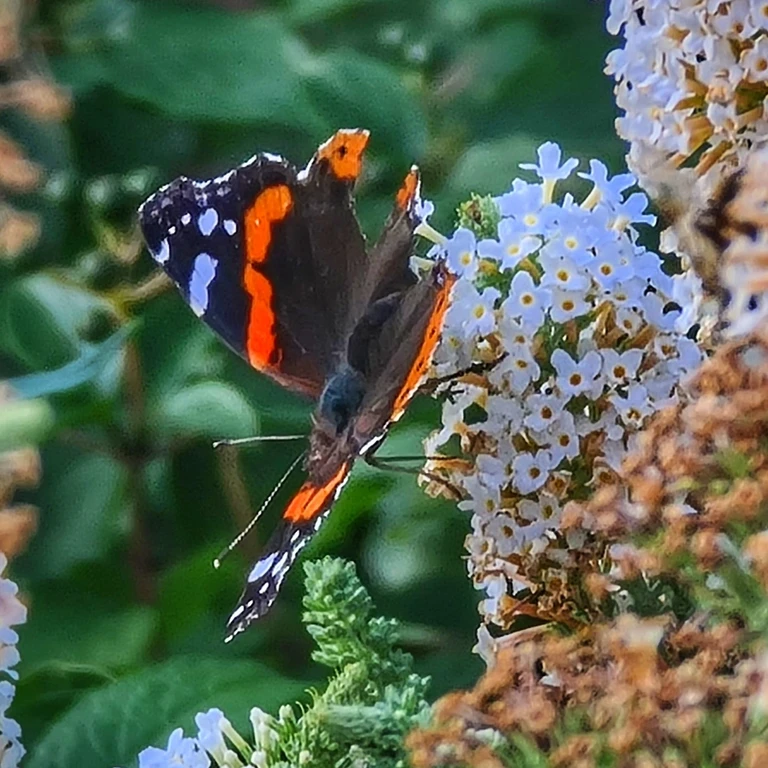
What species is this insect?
Vanessa atalanta
